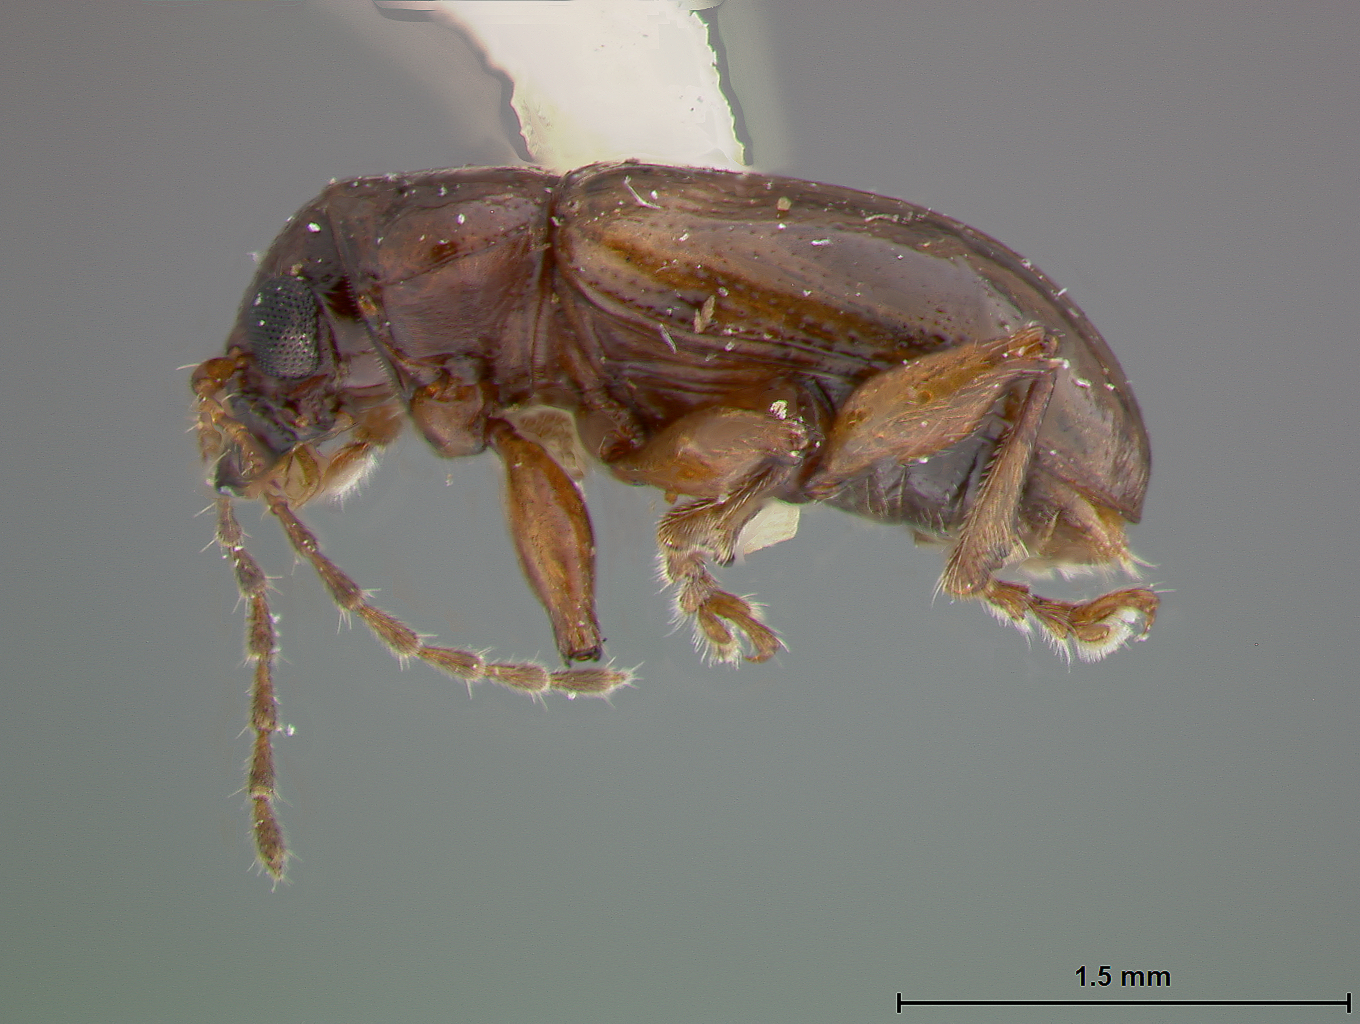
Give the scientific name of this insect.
Metachroma macrum
